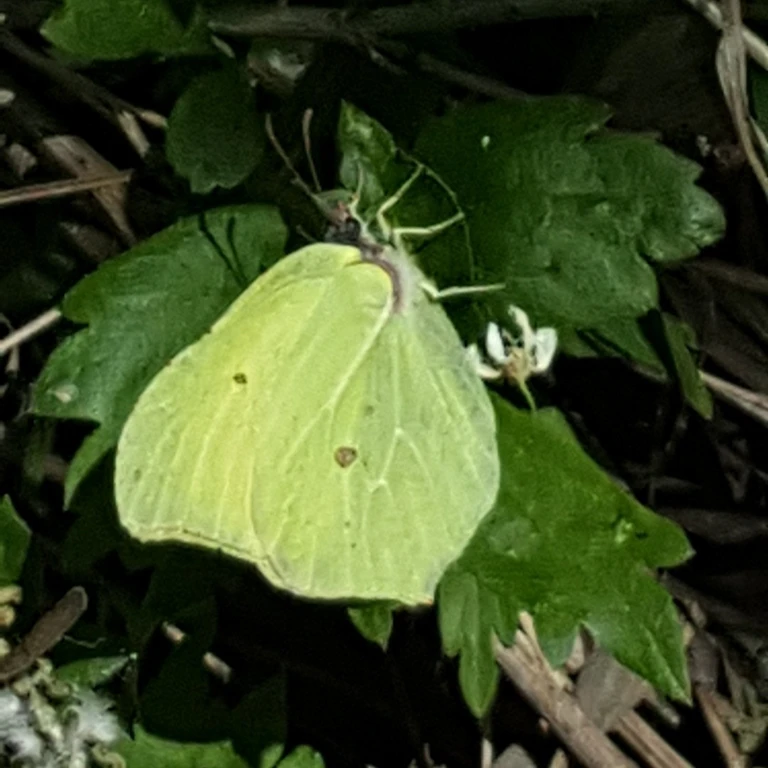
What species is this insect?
Gonepteryx rhamni
